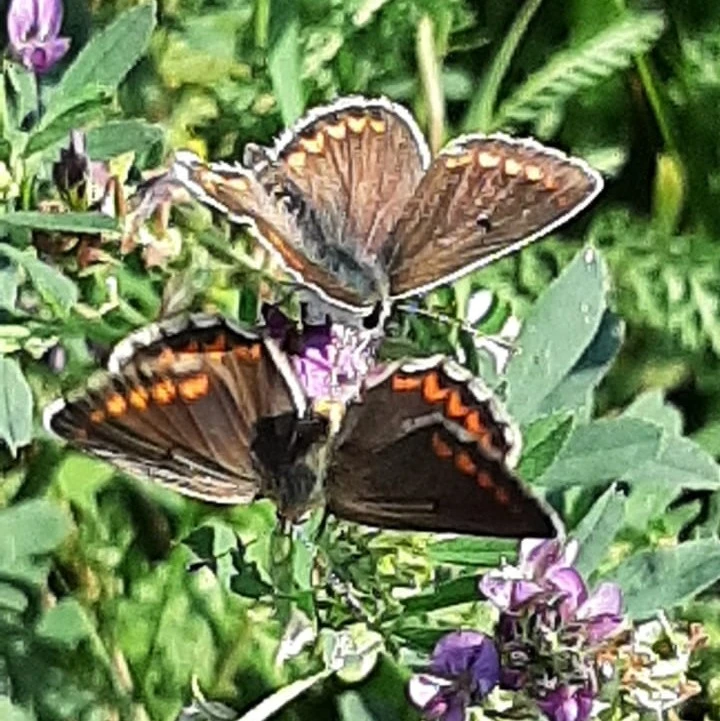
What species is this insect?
Aricia agestis/artaxerxes
